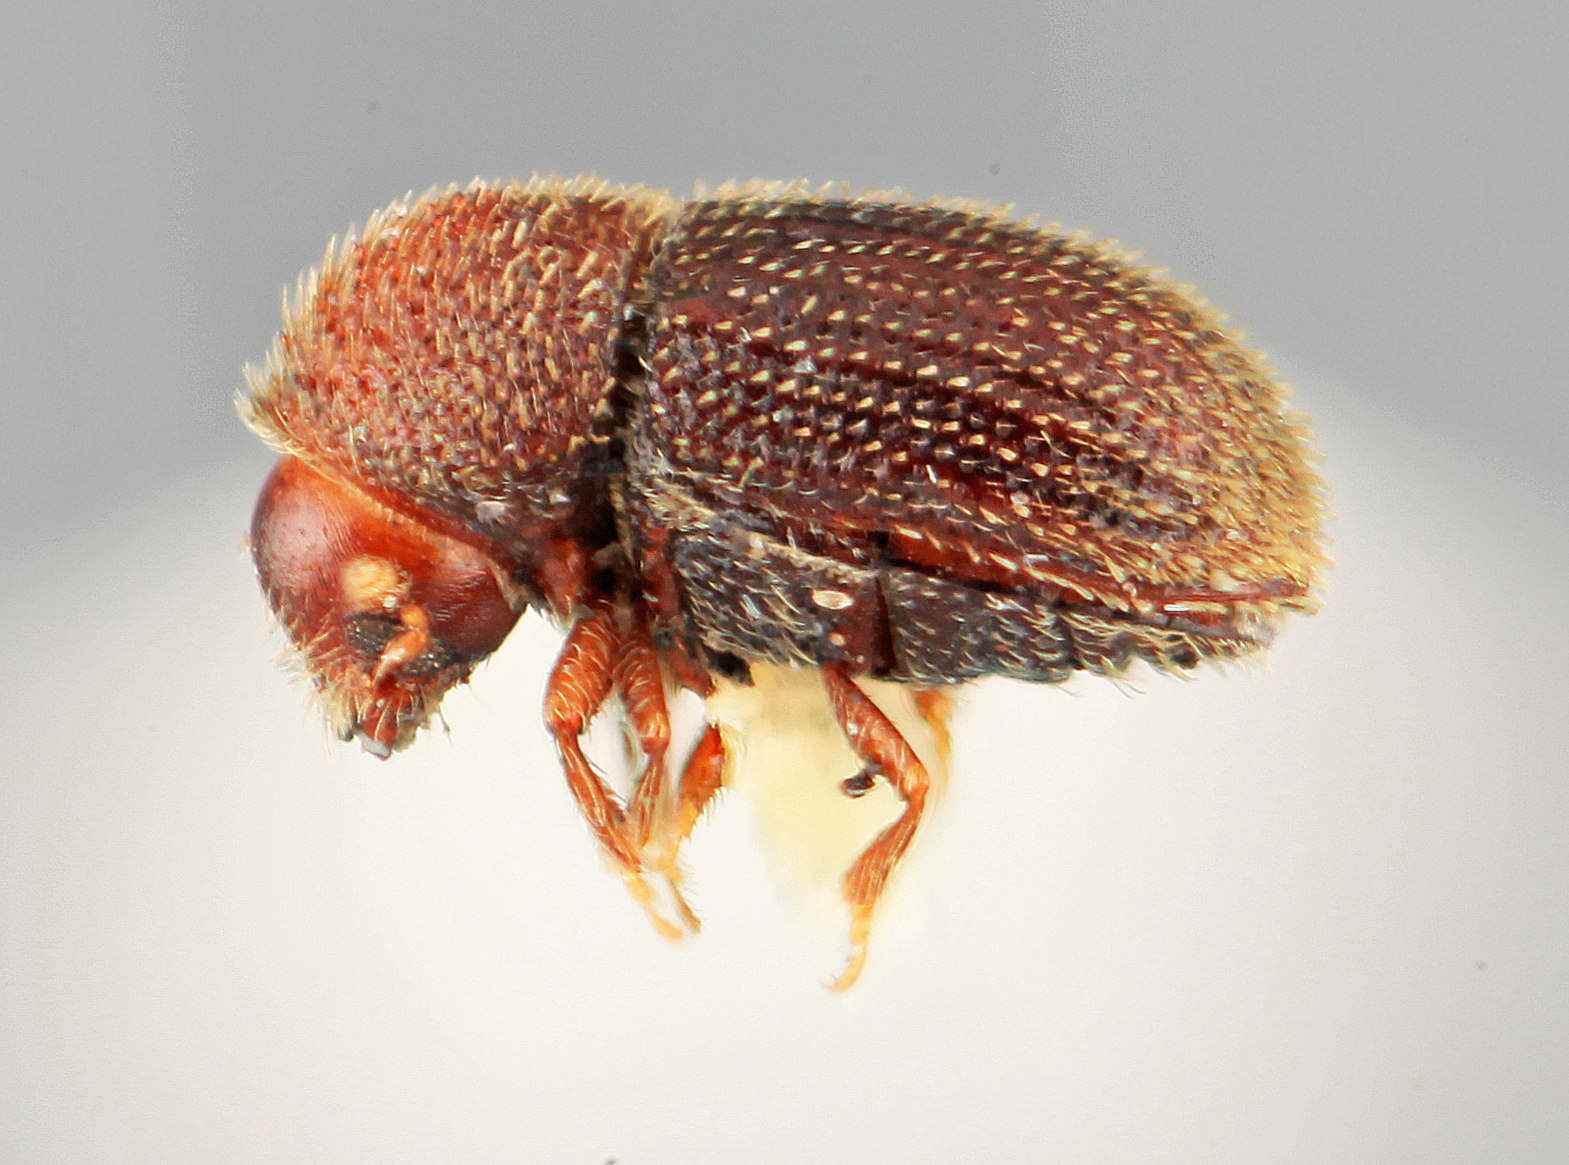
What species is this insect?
Hypothenemus ascitus
